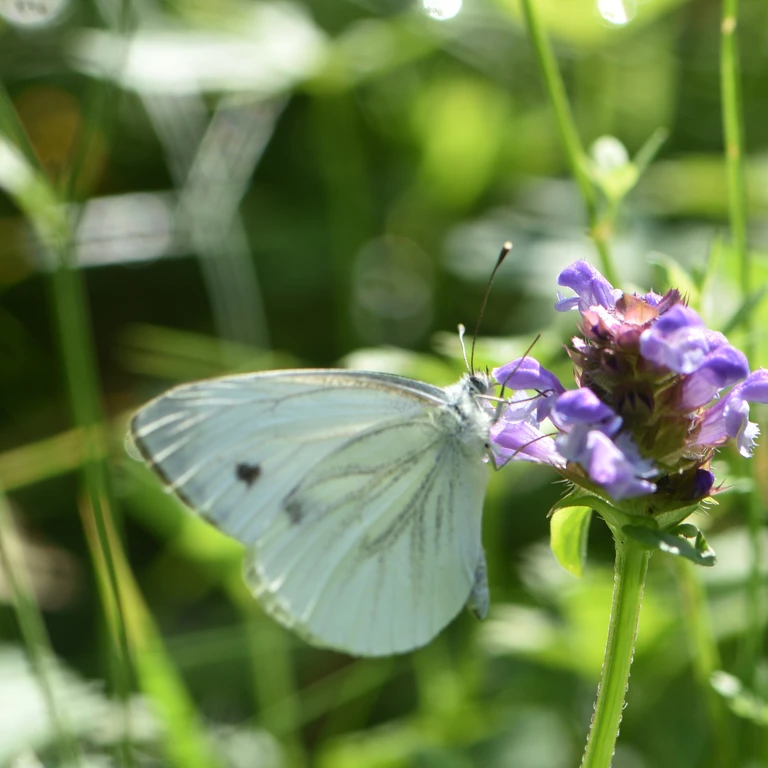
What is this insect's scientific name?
Pieris napi
